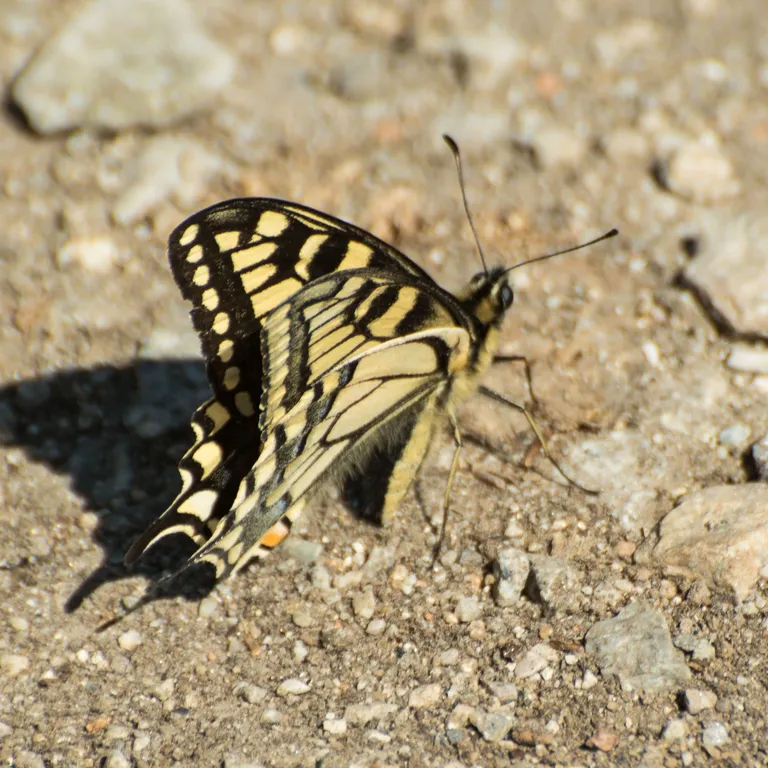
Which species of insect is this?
Papilio machaon
